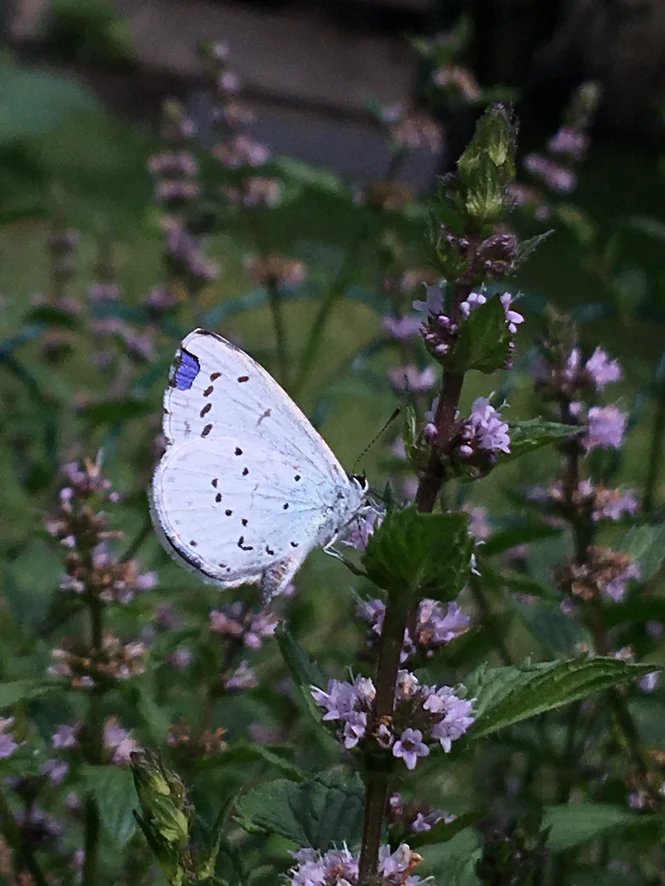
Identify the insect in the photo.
Celastrina argiolus
